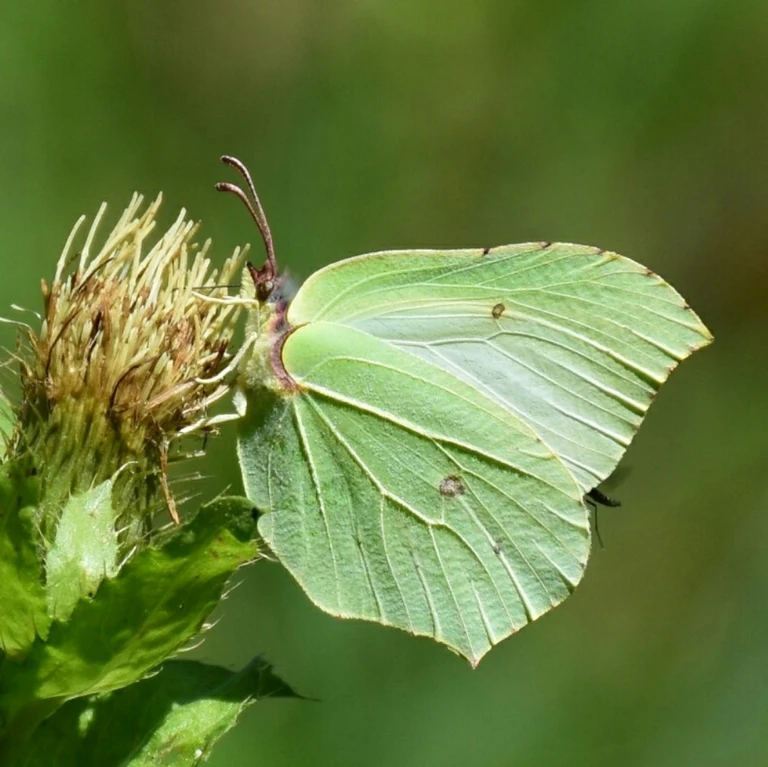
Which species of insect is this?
Gonepteryx rhamni
